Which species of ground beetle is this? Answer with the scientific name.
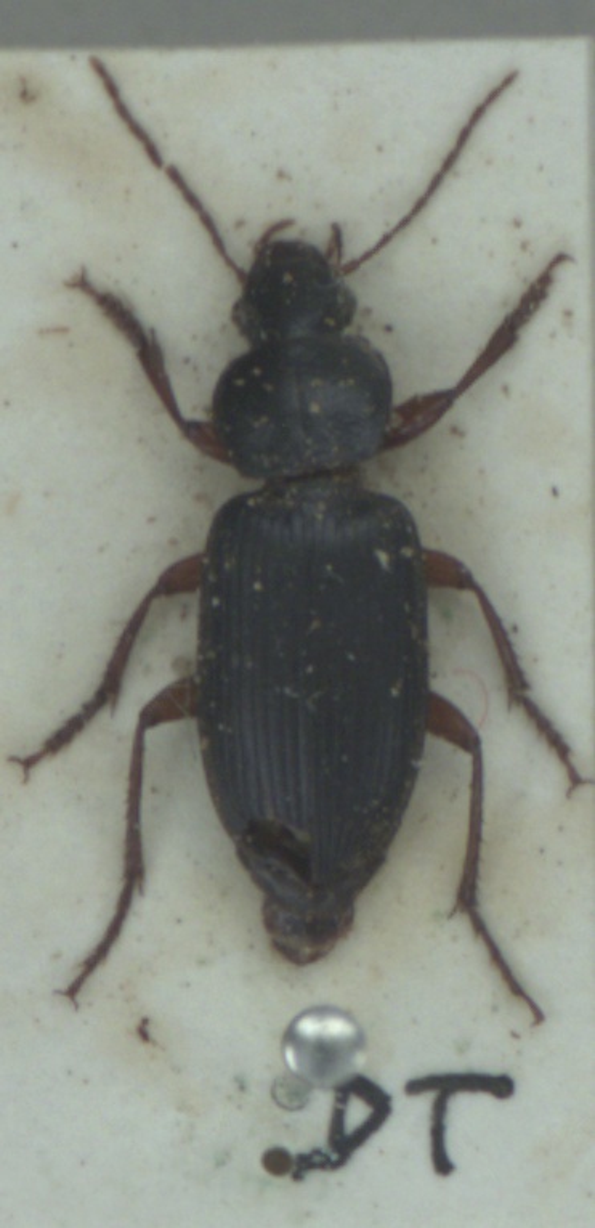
Ophonus ardosiacus
